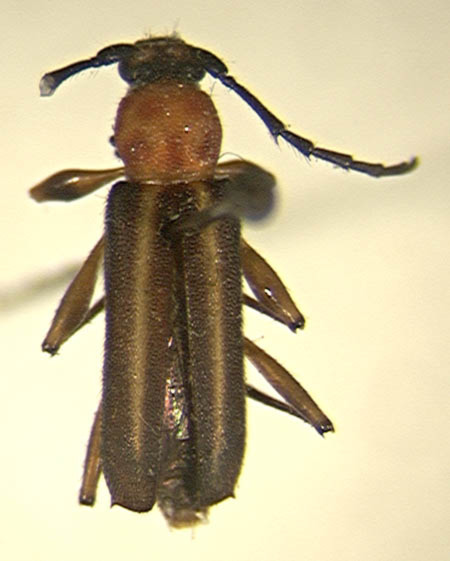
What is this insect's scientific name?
Trichrous vittatus
